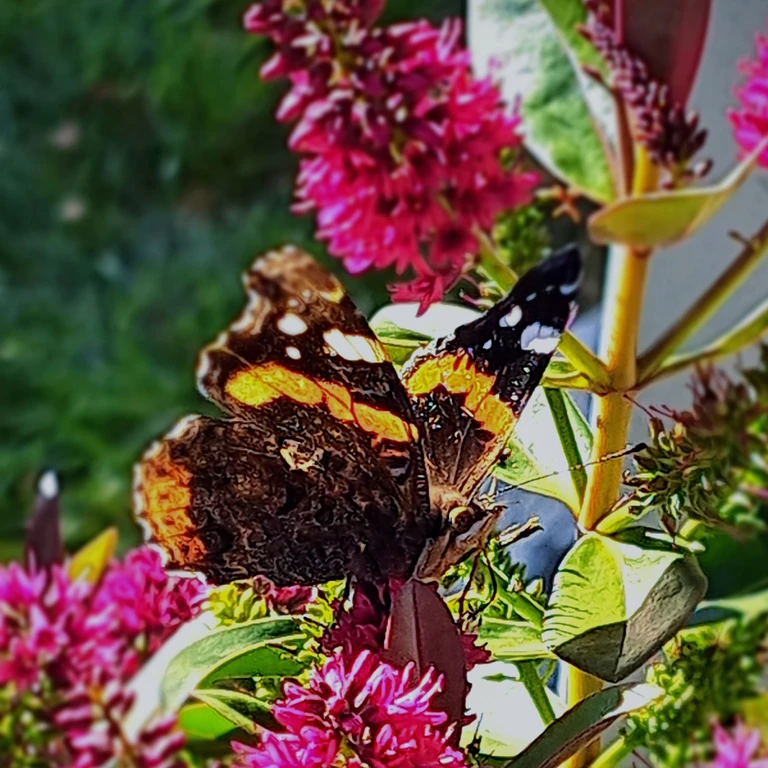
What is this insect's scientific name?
Vanessa atalanta
